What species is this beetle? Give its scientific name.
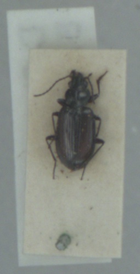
Bembidion prasinum
